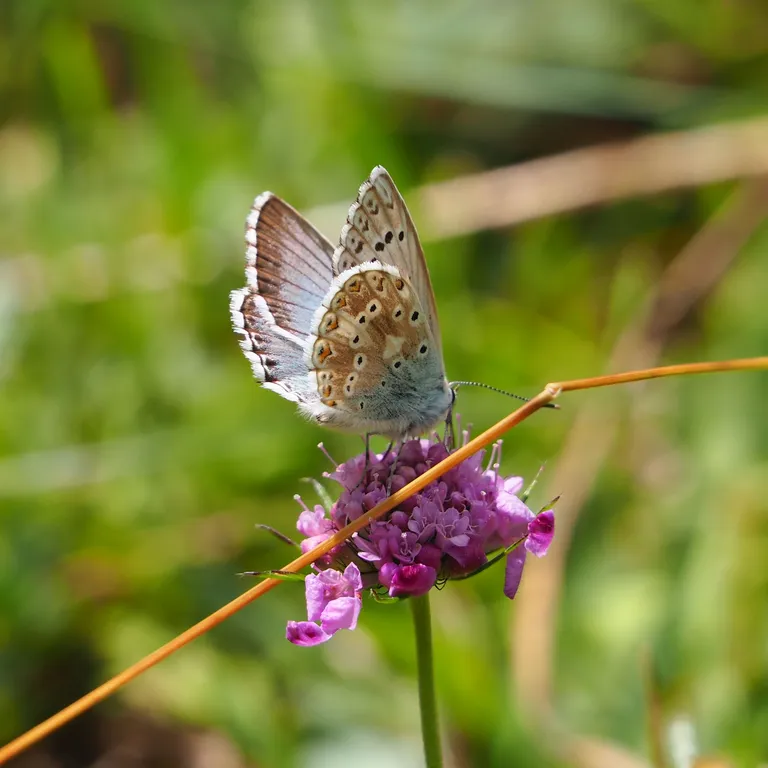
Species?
Lysandra coridon
